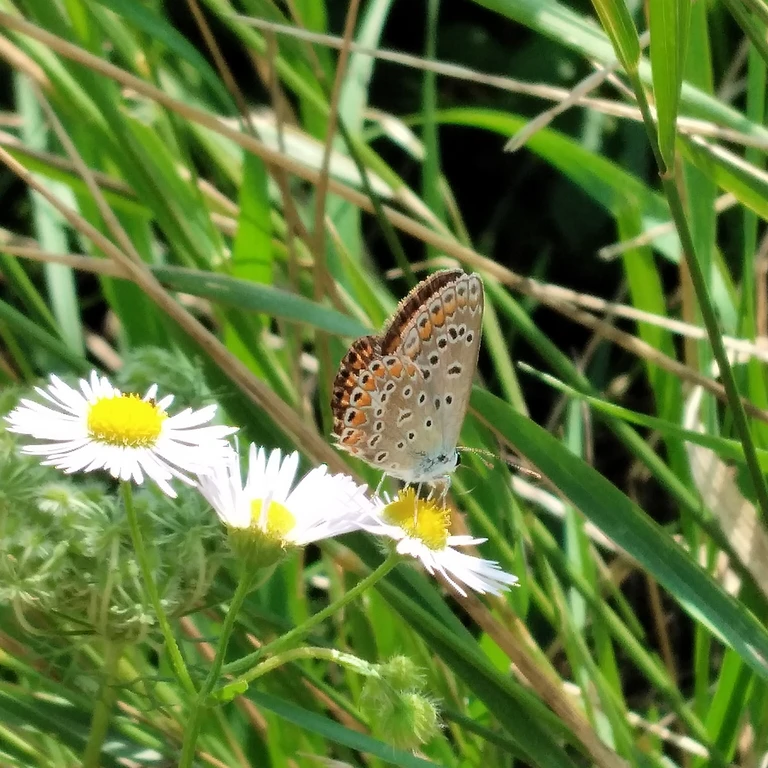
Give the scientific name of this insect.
Polyommatus icarus
